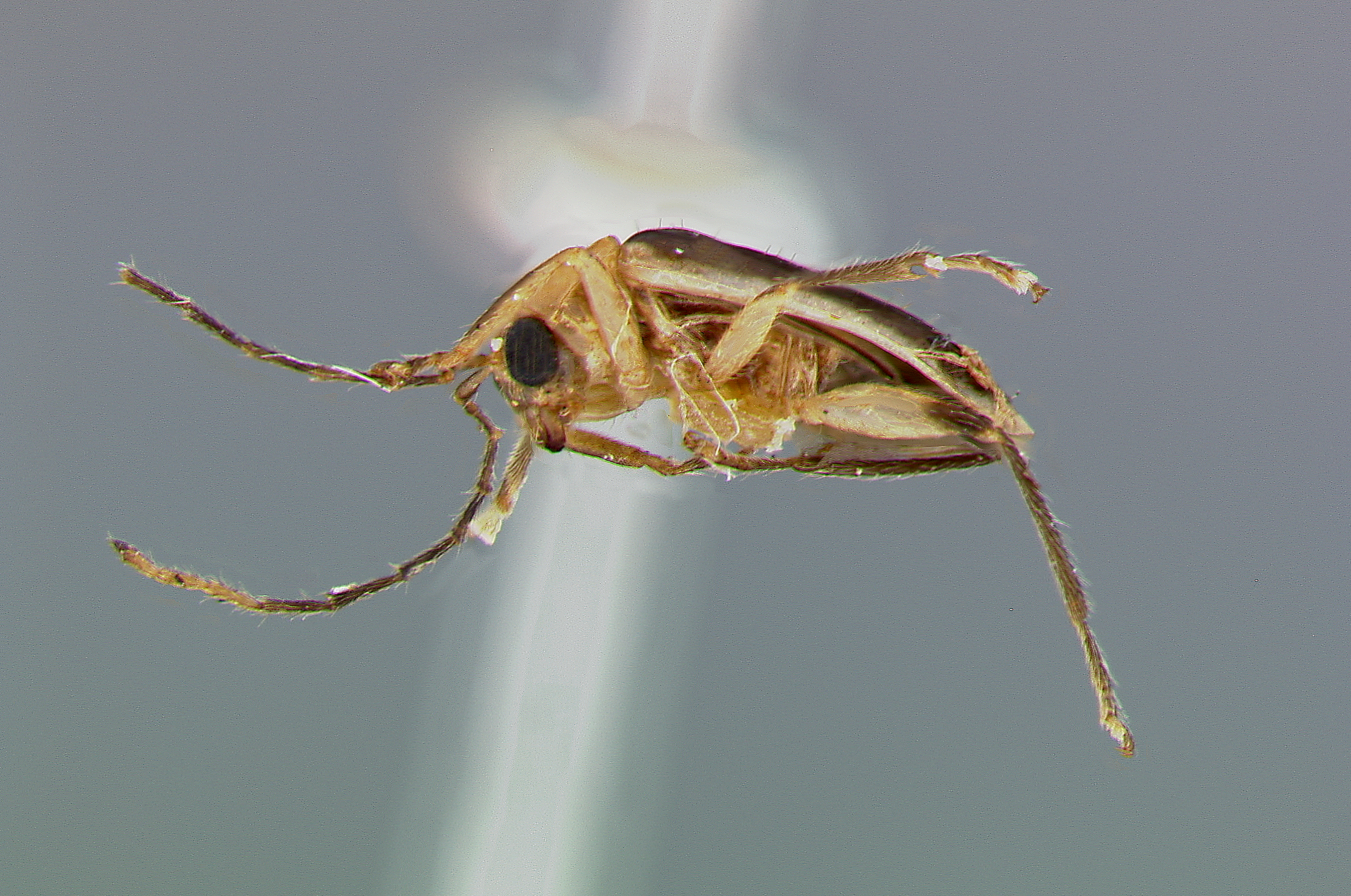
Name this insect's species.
Trichobrotica nymphaea
